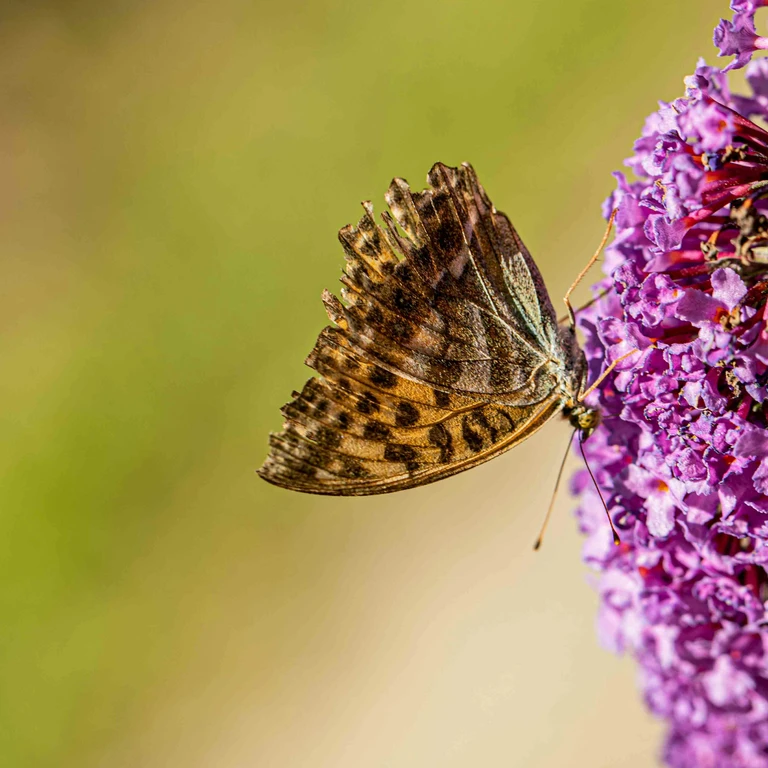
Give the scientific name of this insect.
Argynnis paphia
